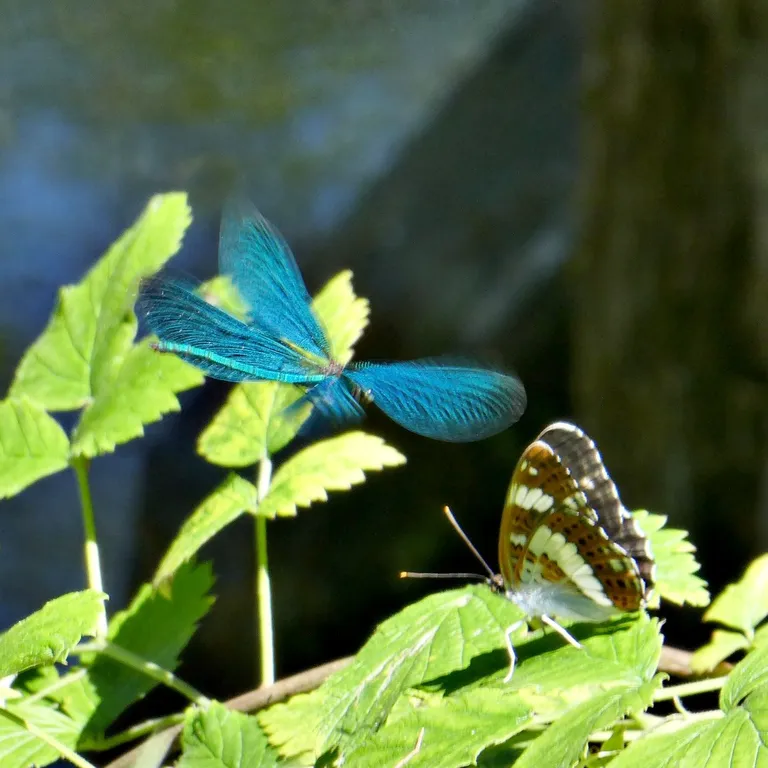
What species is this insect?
Limenitis camilla (also Ladoga camilla)
